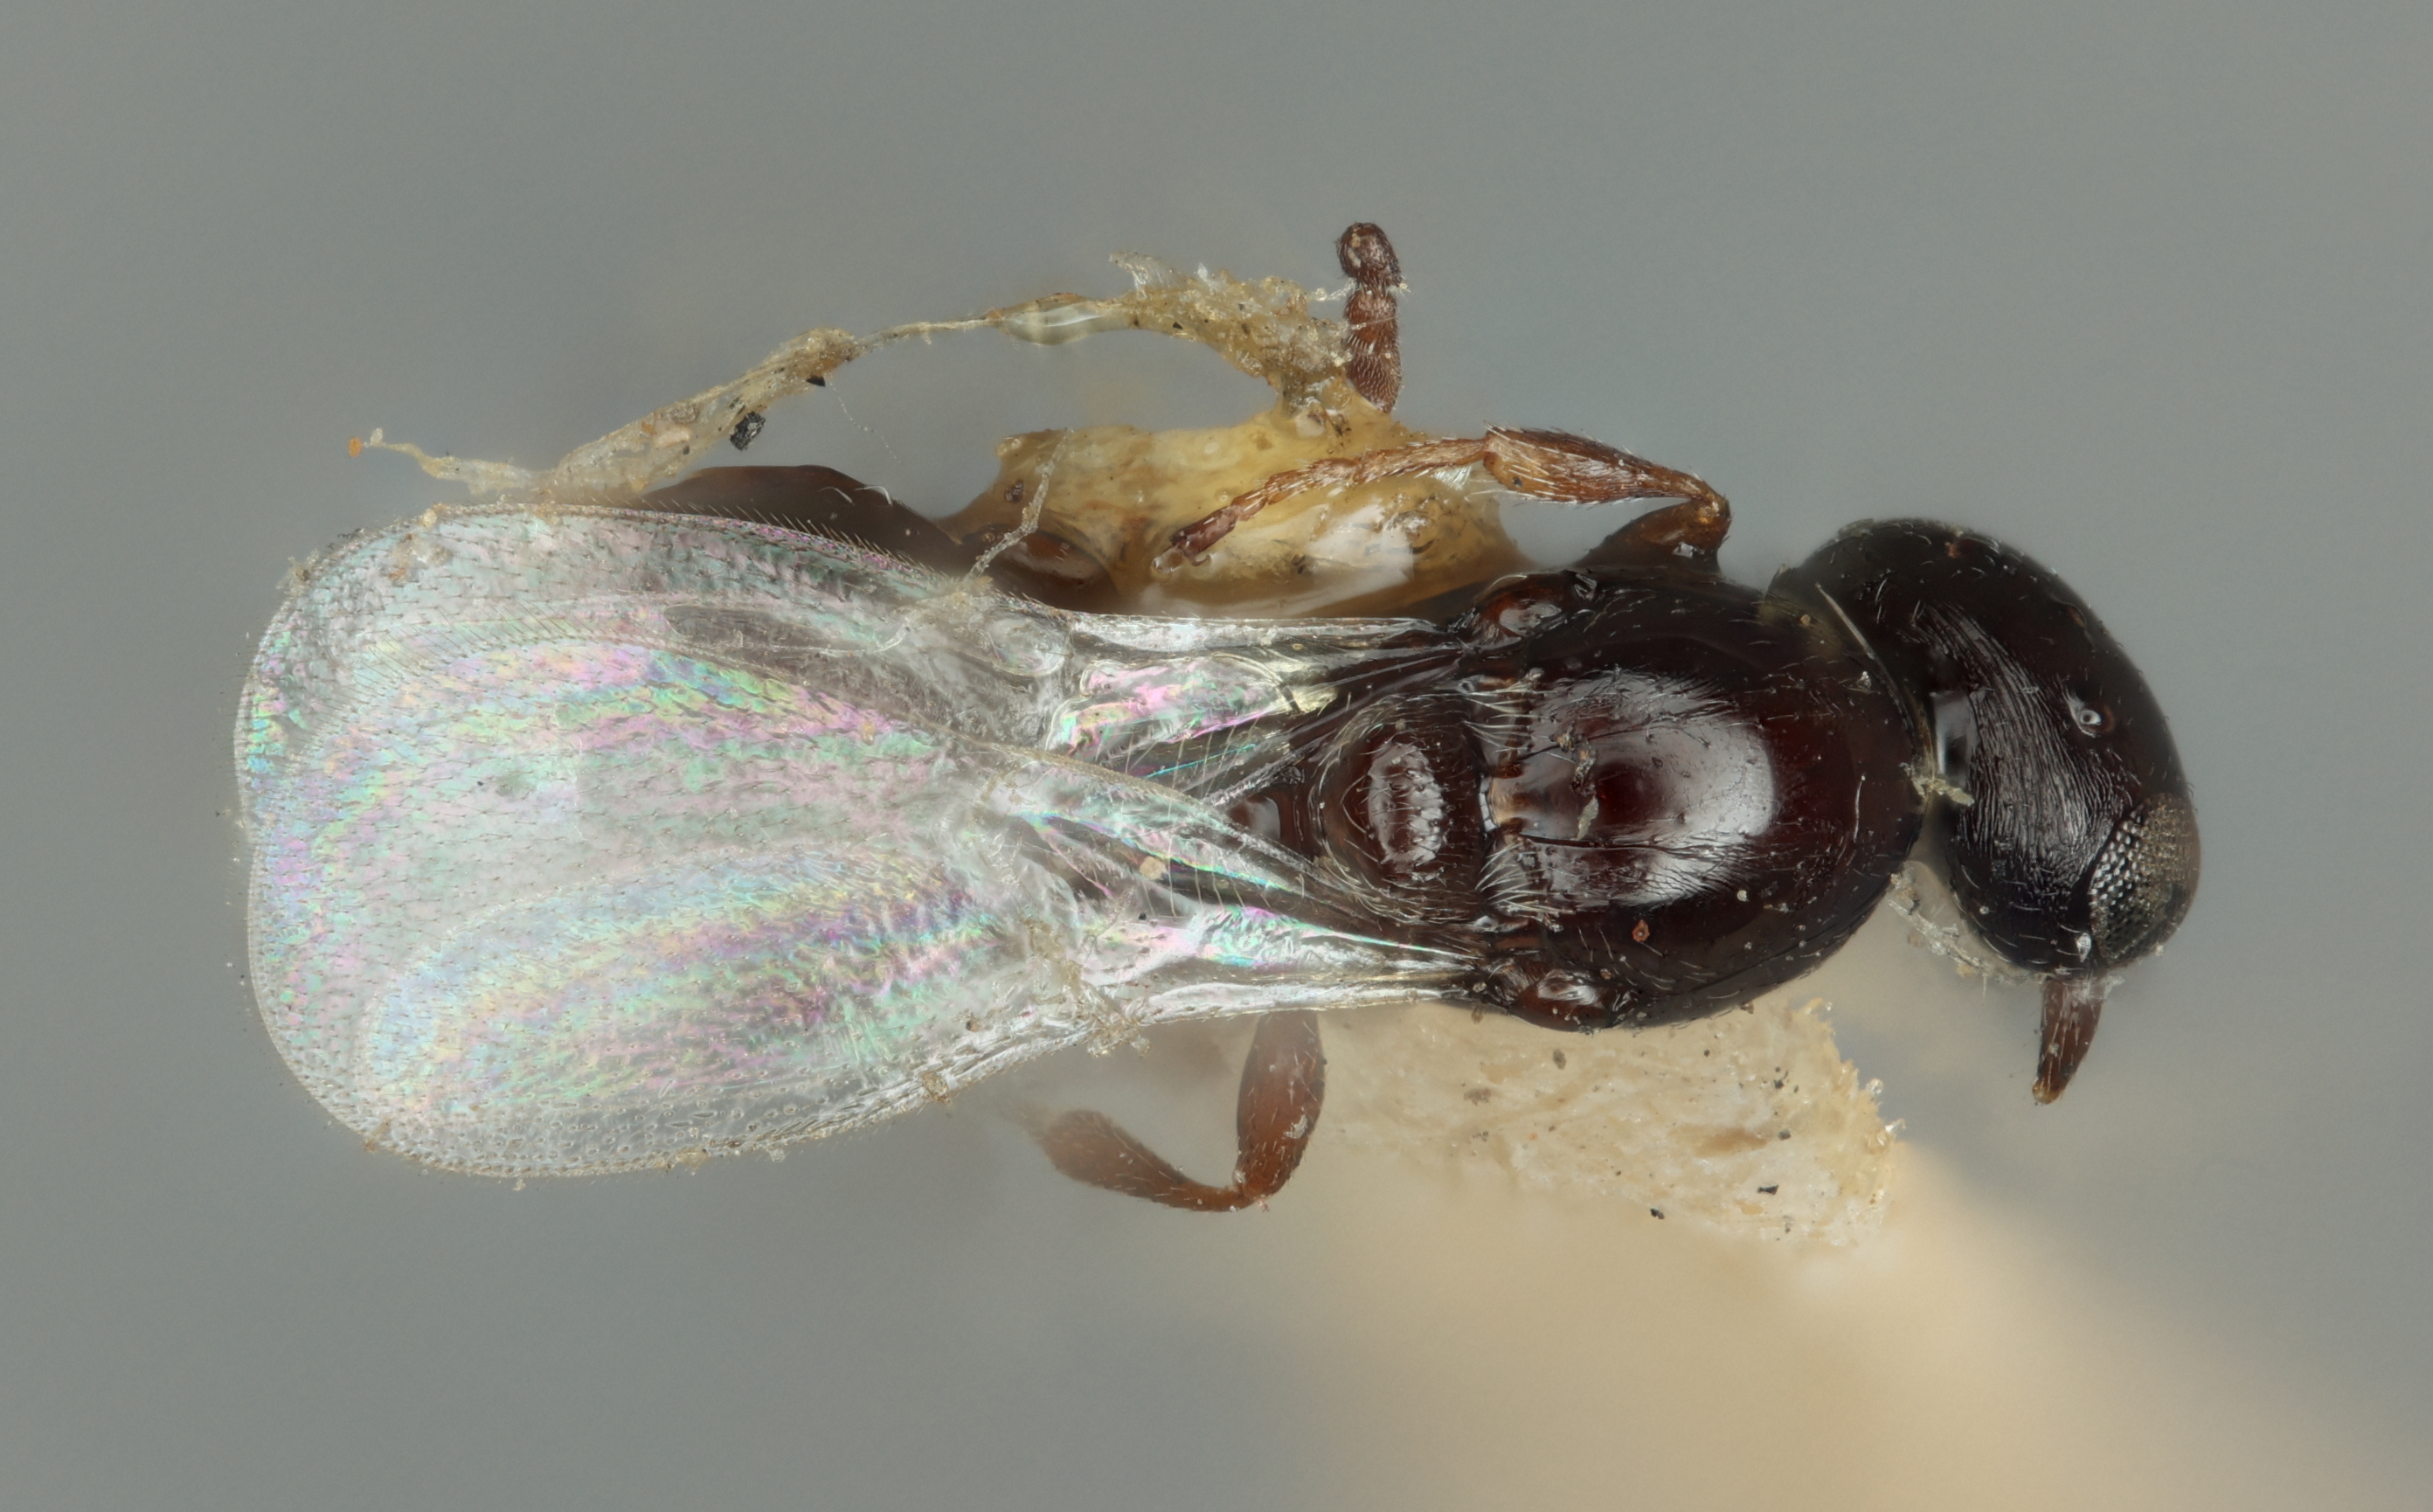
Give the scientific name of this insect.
Polygnotus asynaptae
